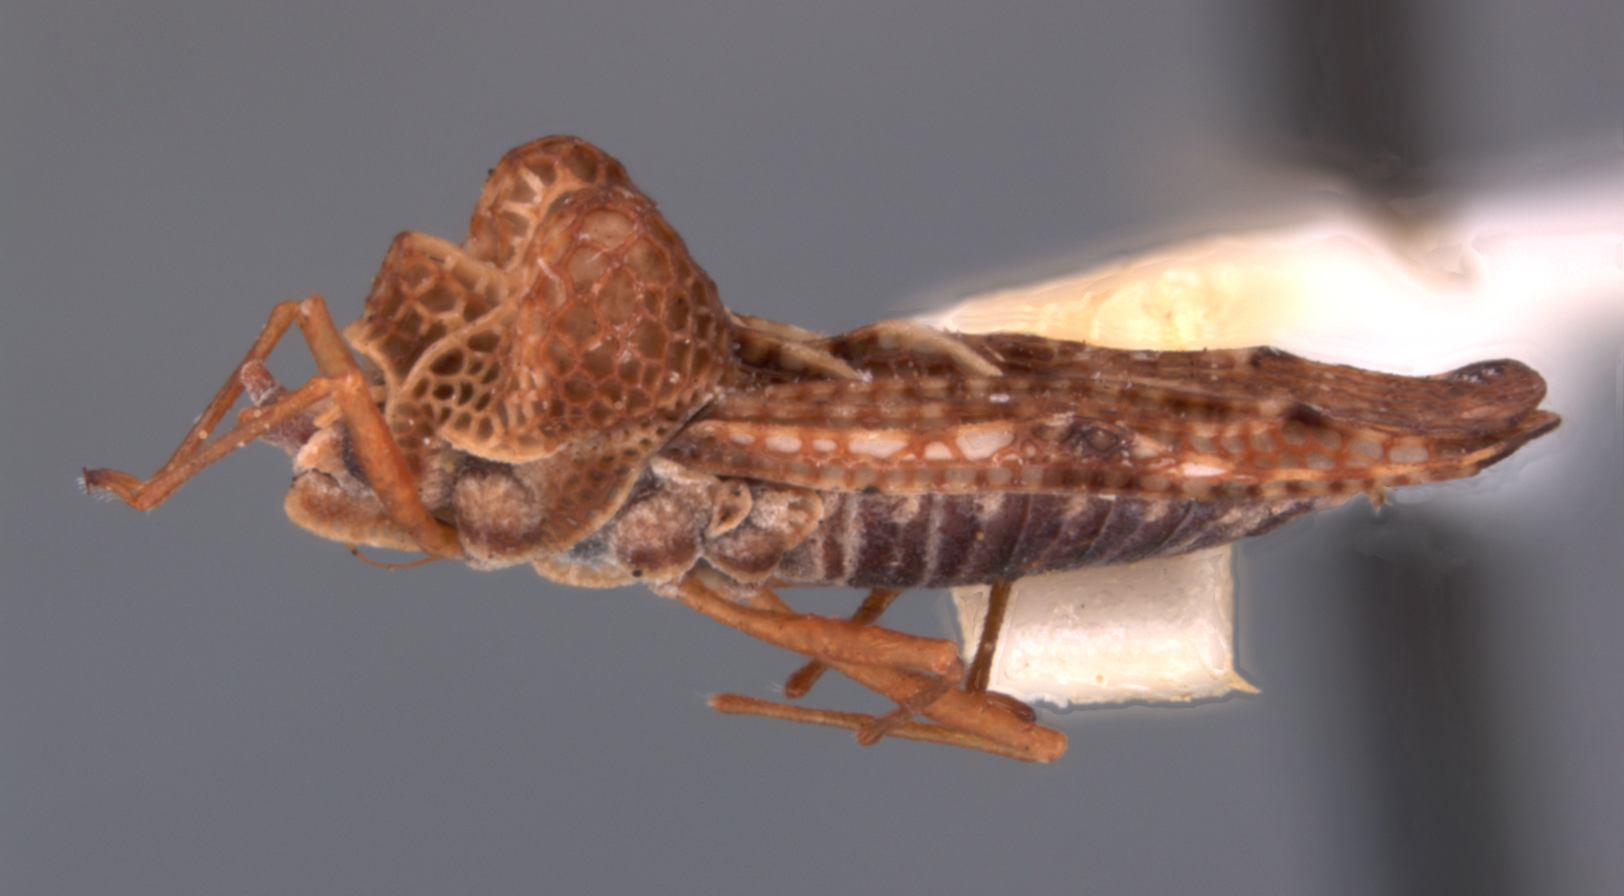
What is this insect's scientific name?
Cysteochila vota
